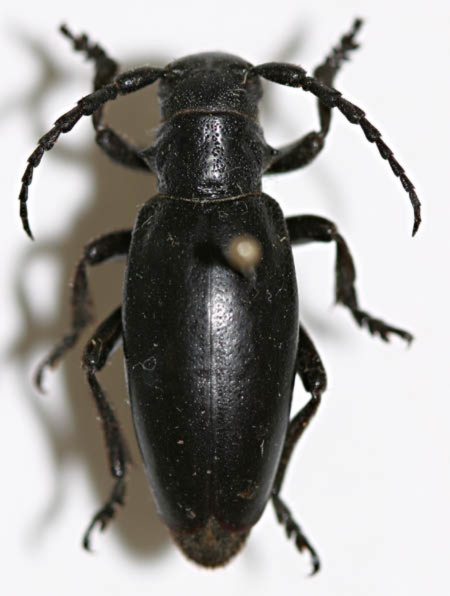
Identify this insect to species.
Dorcadion aethiops
